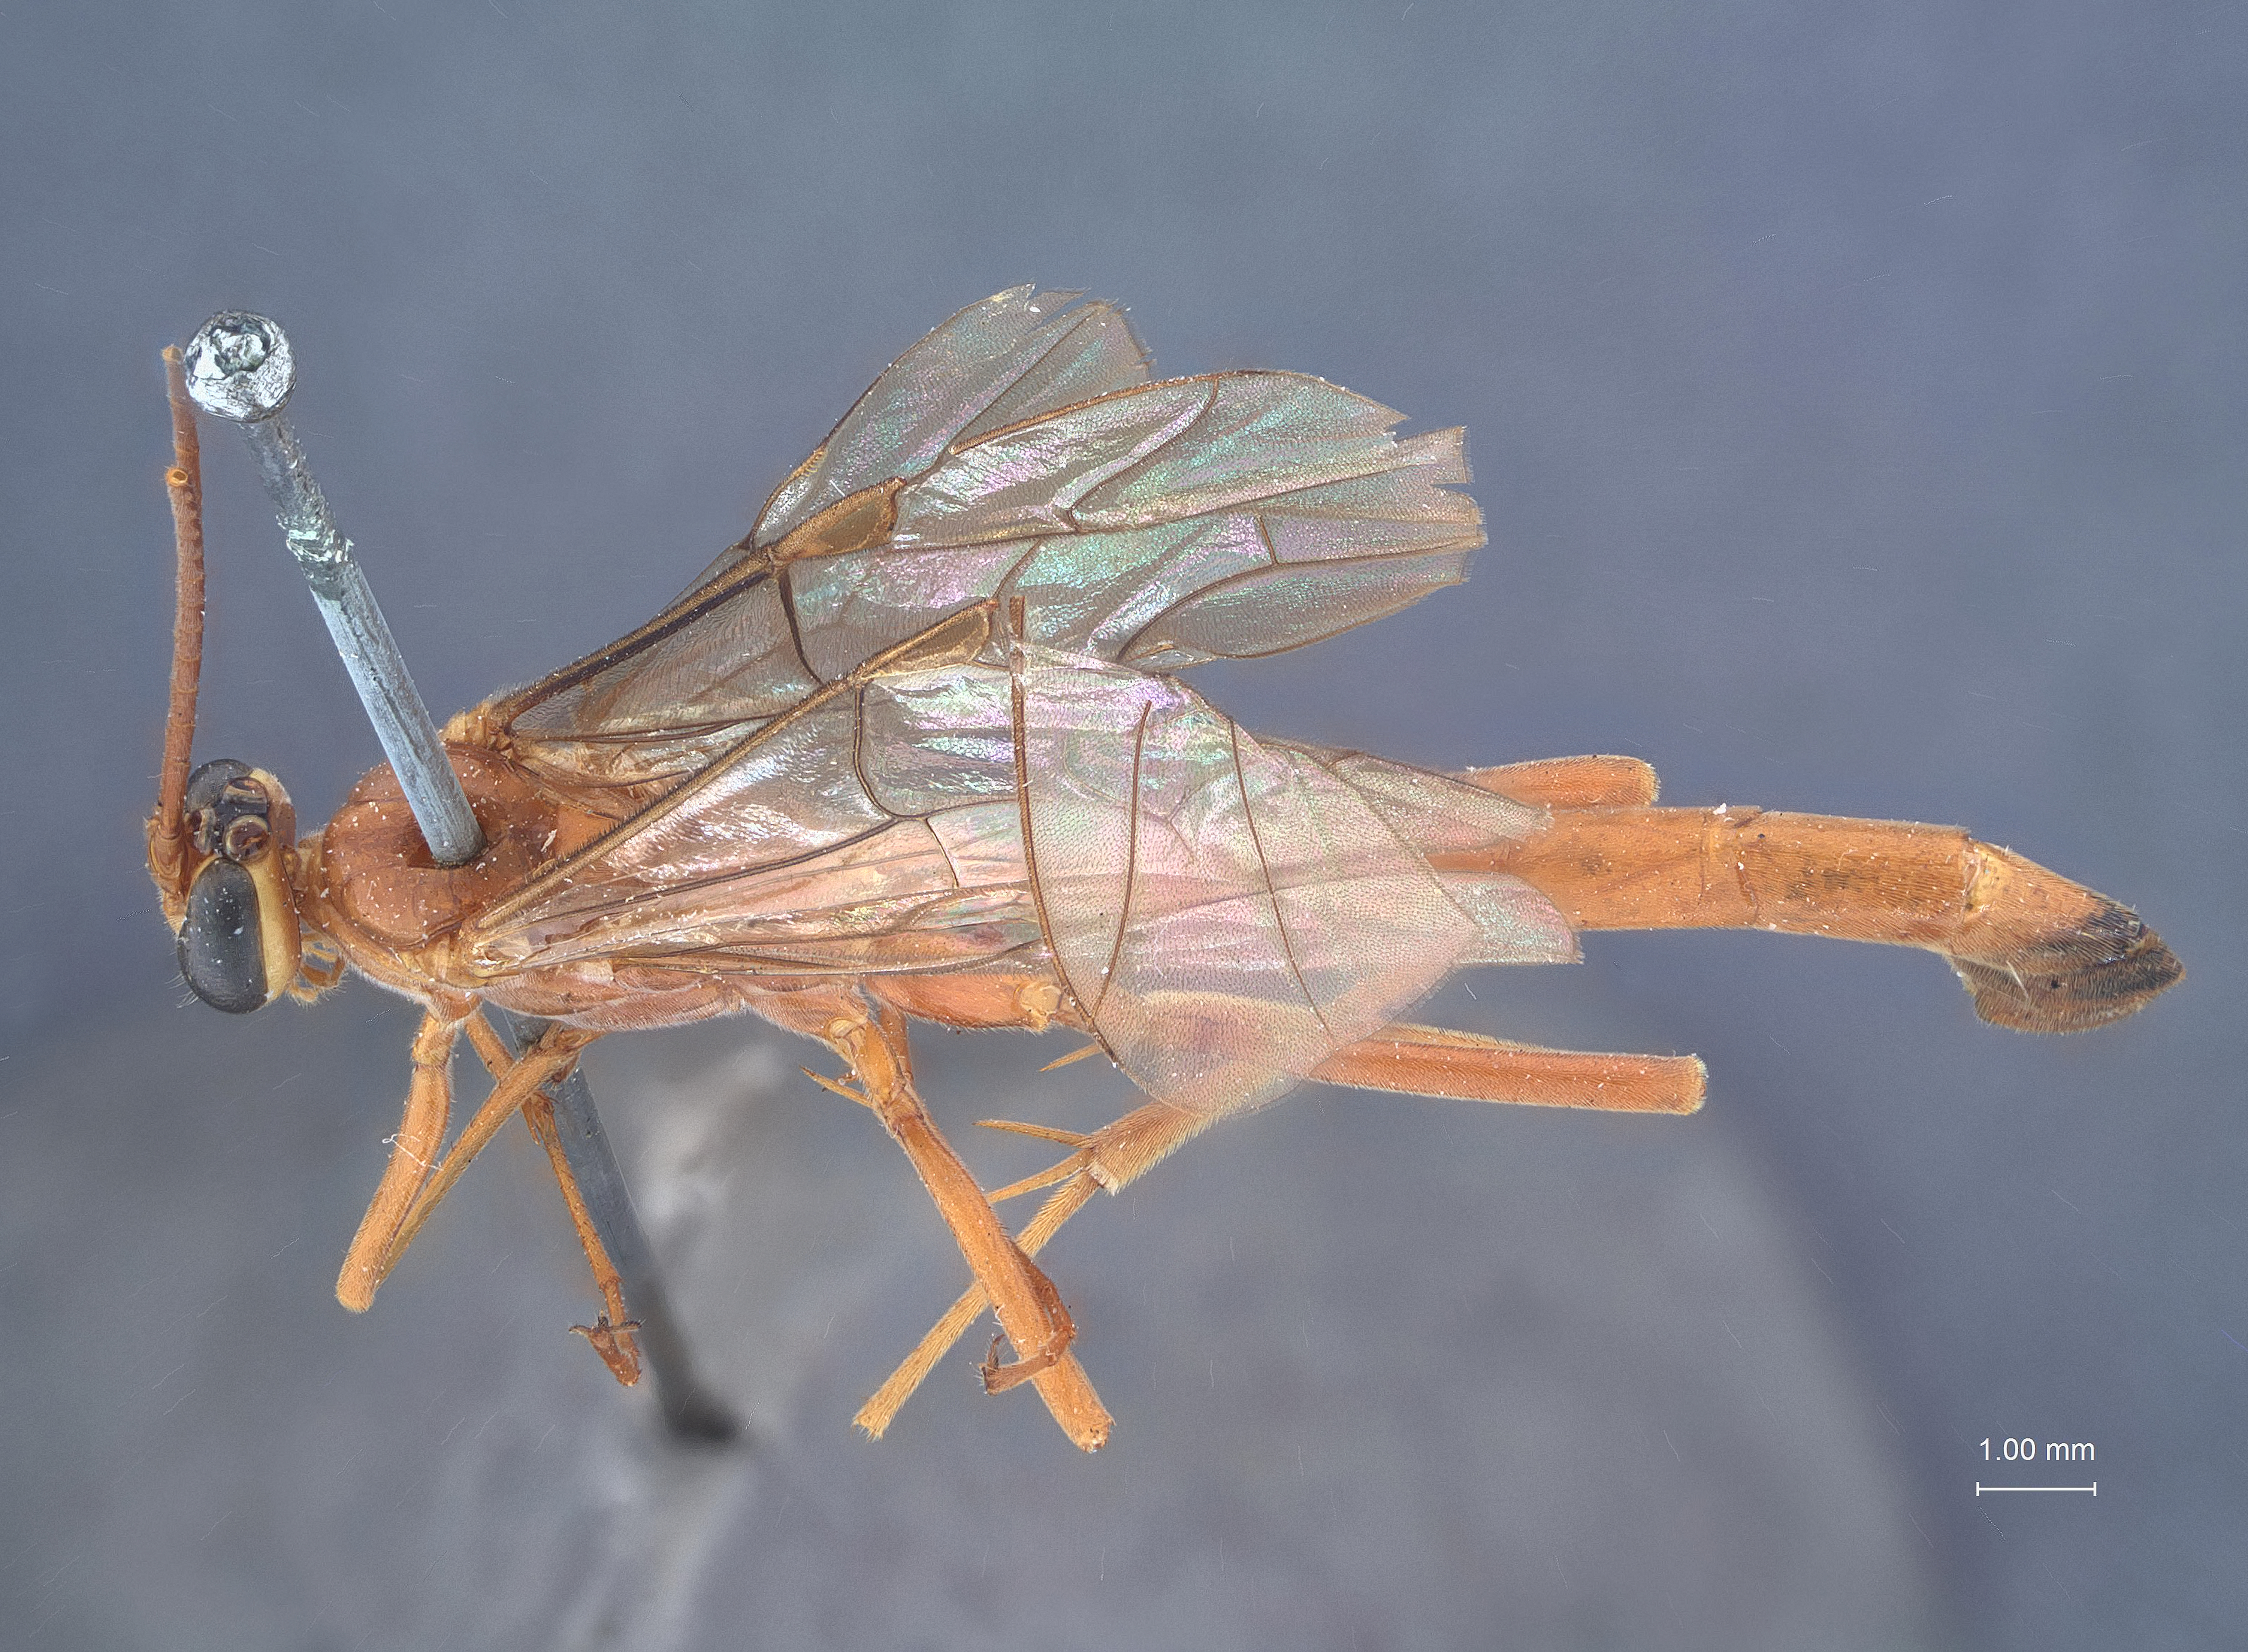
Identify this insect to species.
Netelia lativectus
